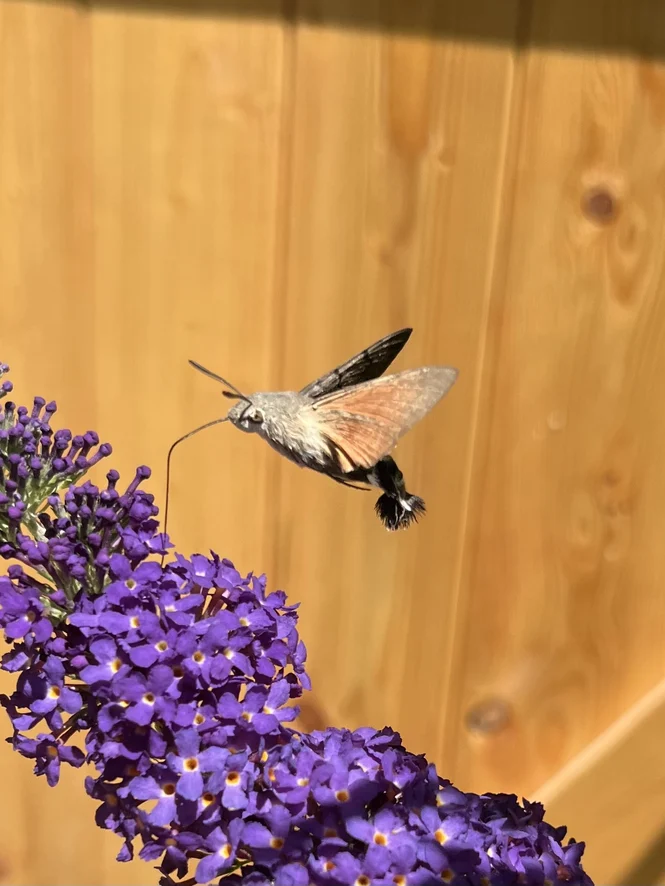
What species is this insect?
Macroglossum stellatarum
